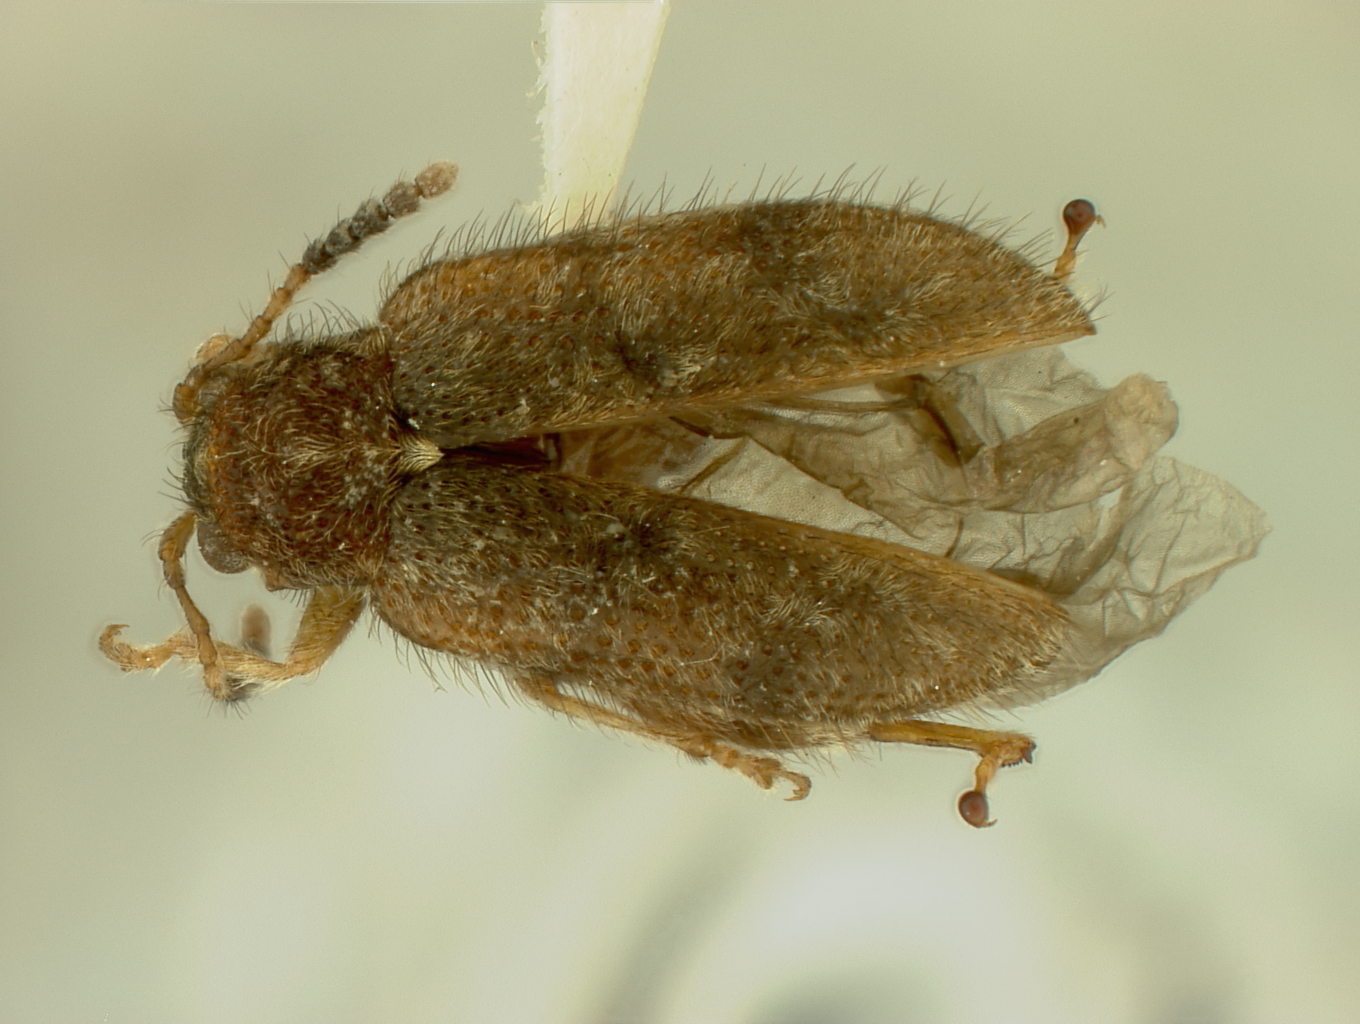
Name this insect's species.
Distigmoptera apicalis
